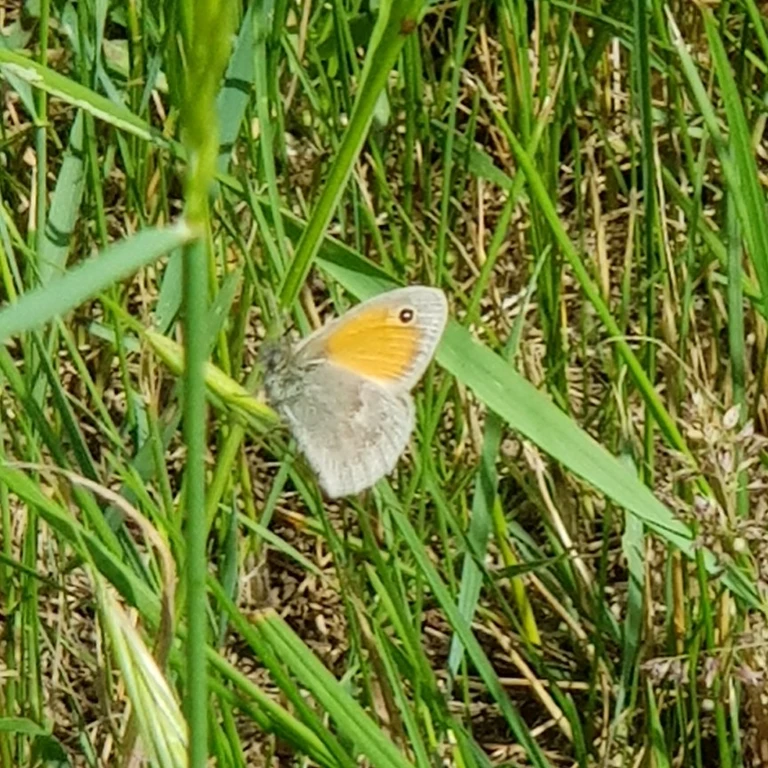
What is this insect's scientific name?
Coenonympha pamphilus
